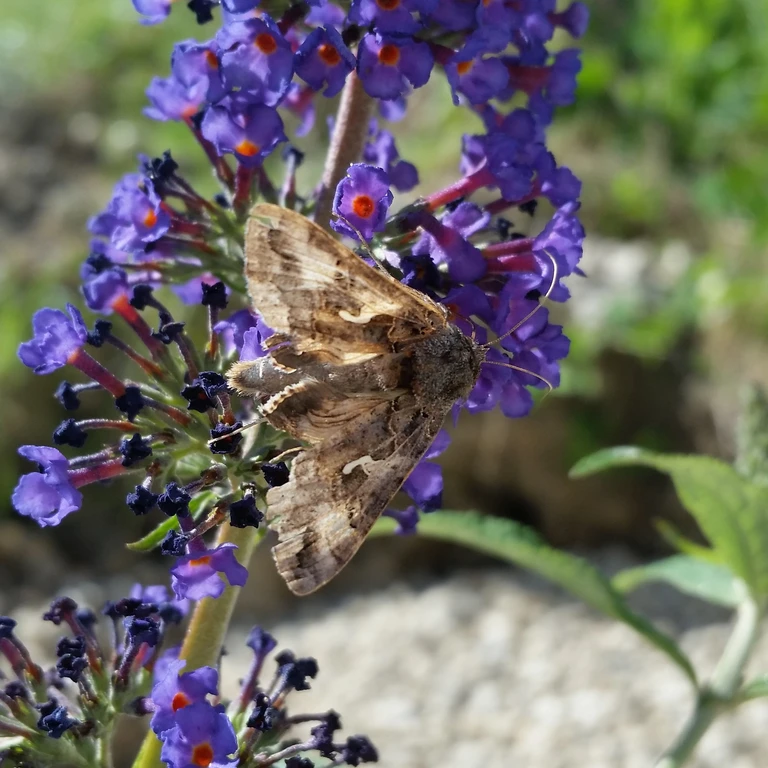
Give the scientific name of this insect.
Autographa gamma
